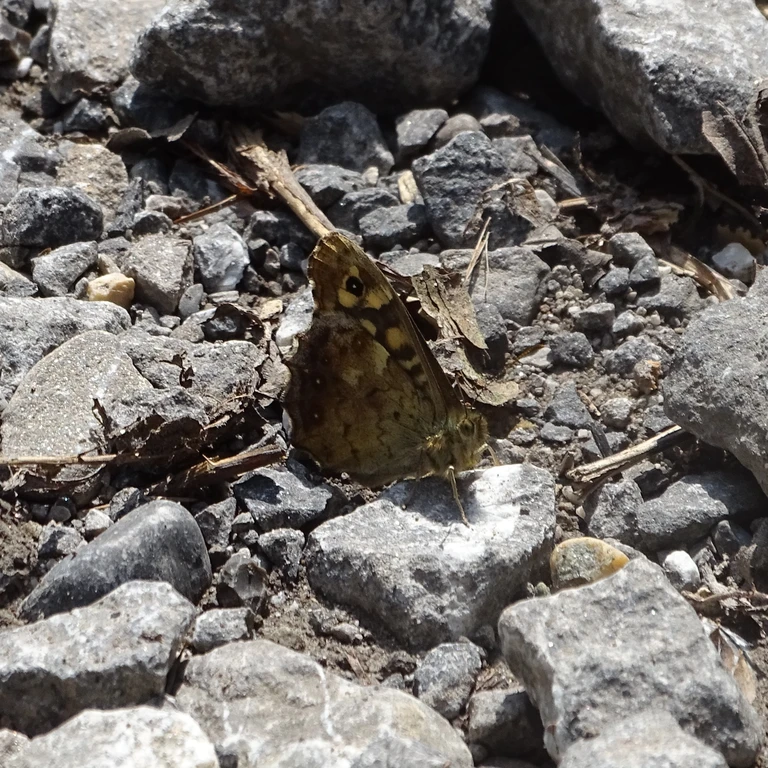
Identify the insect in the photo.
Pararge aegeria
